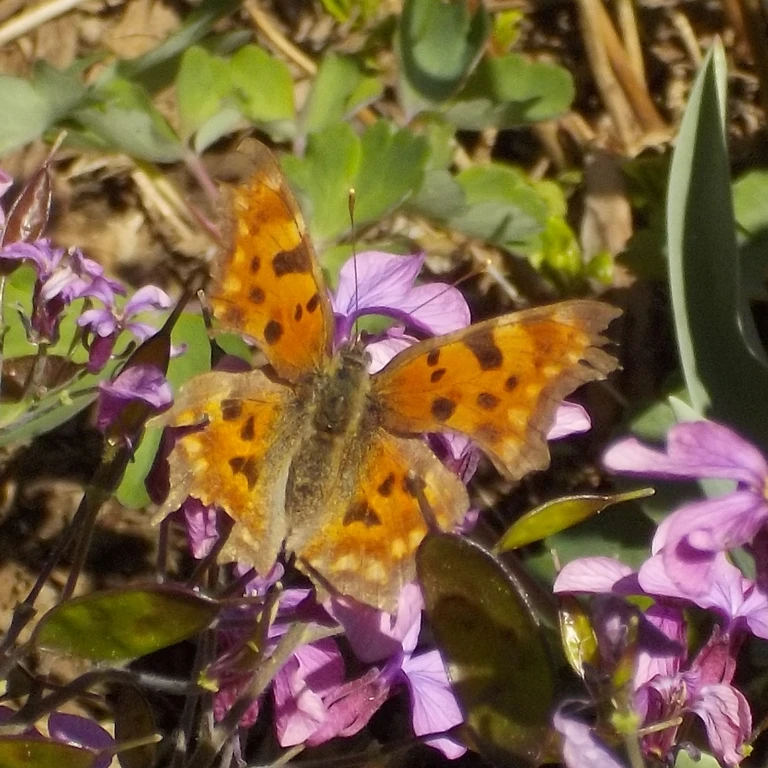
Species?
Polygonia c-album
